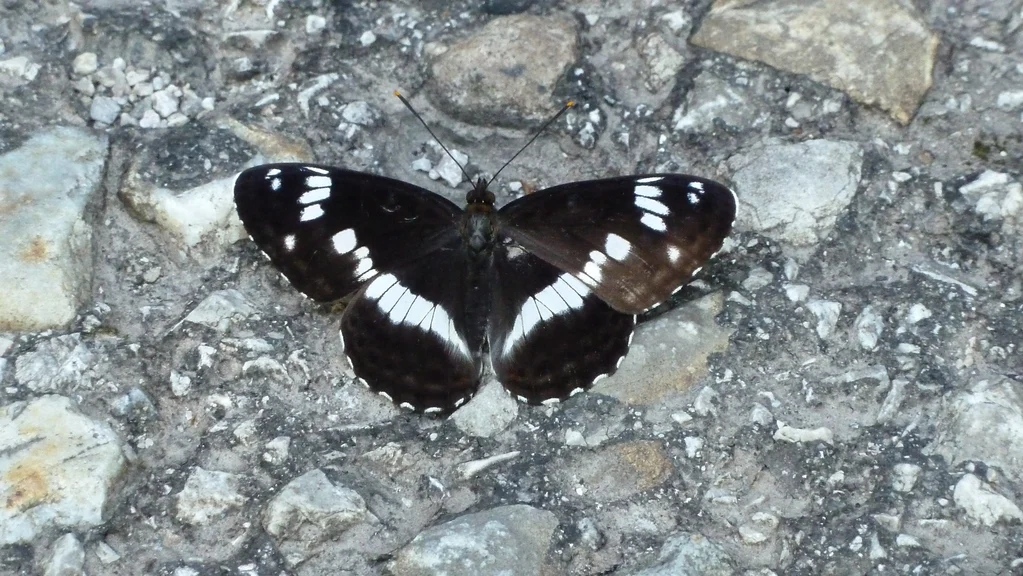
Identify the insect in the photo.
Limenitis camilla (also Ladoga camilla)
